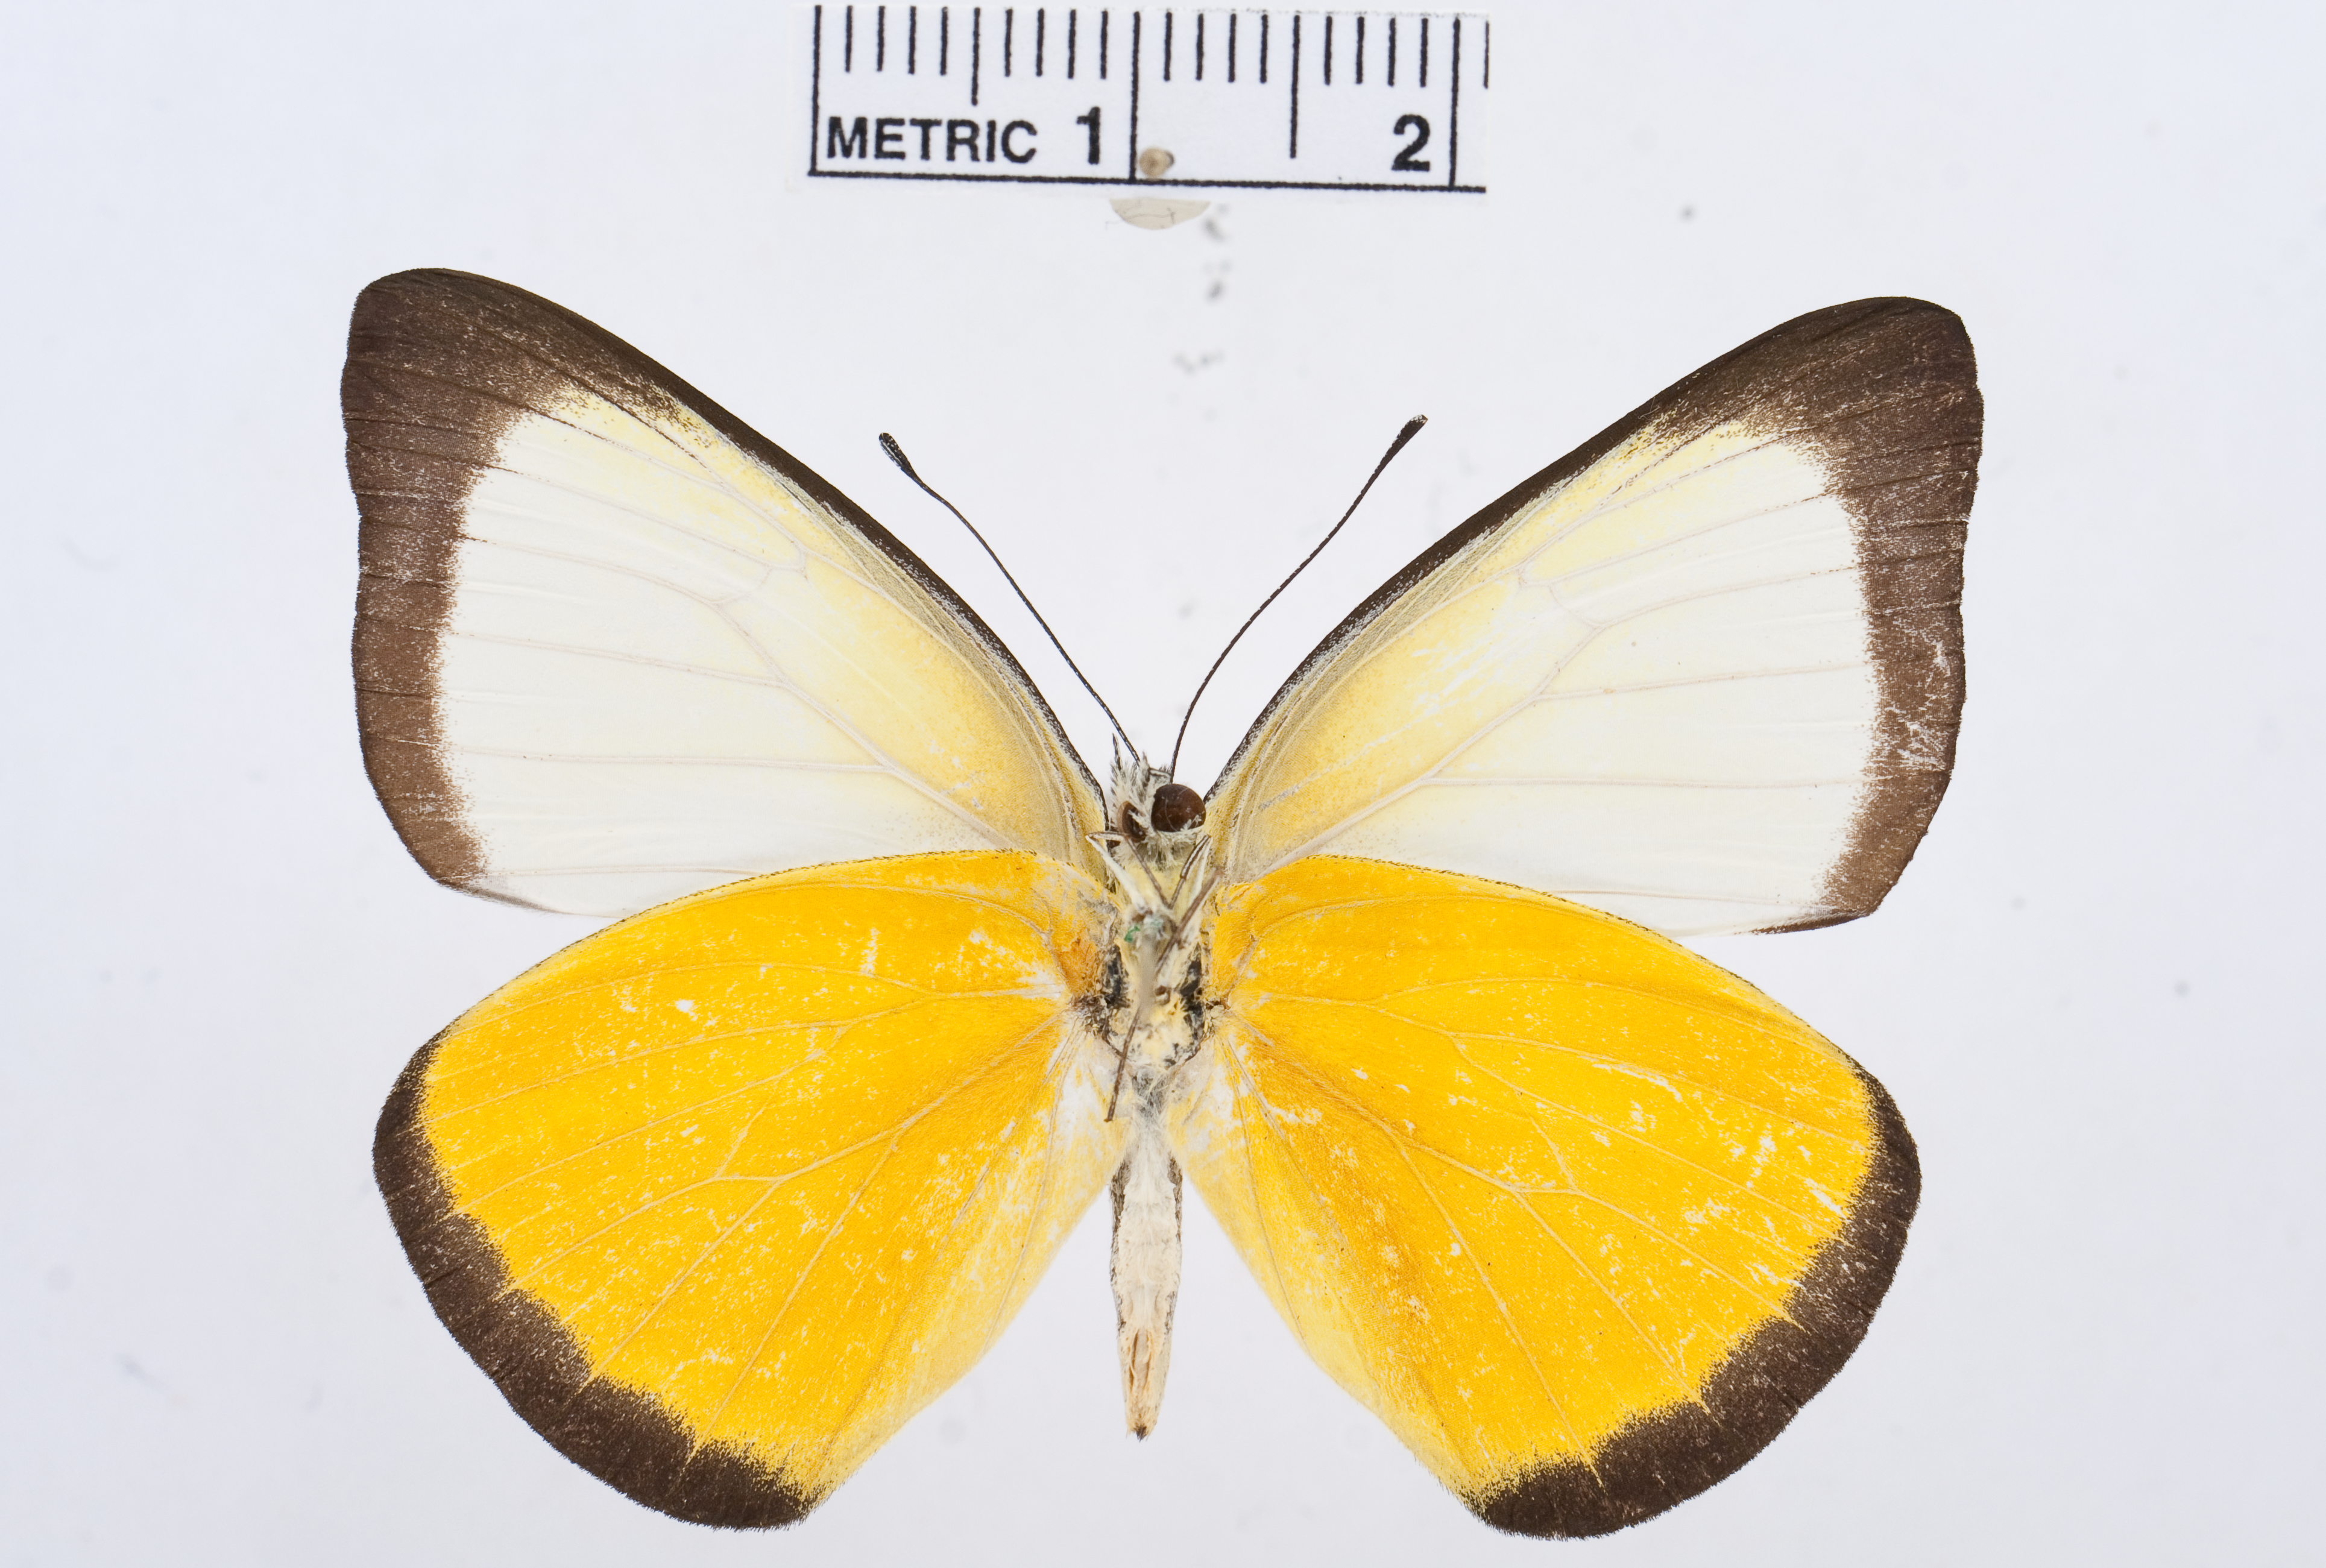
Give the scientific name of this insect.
Saletara cycinna
